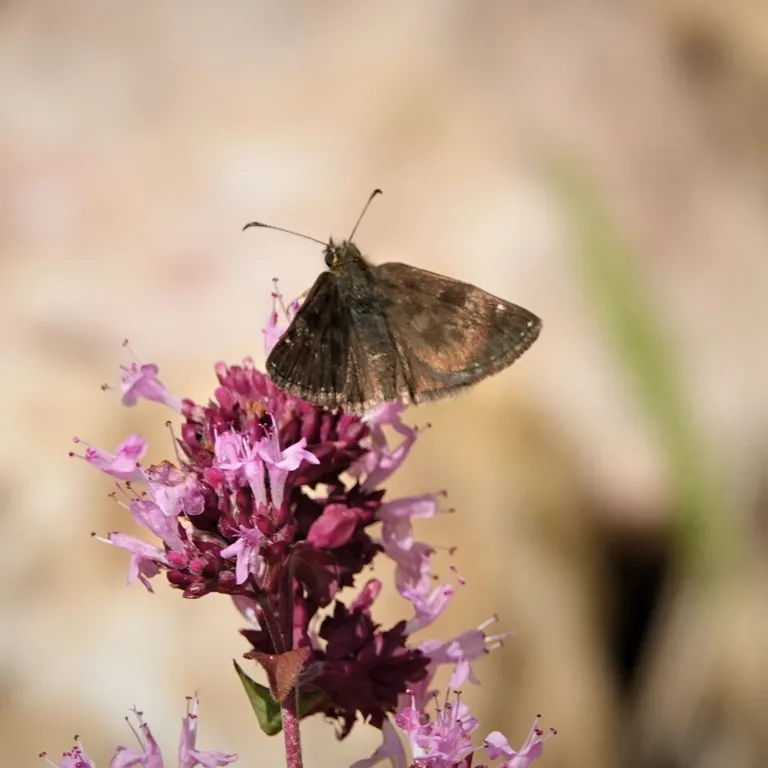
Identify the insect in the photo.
Erynnis tages
